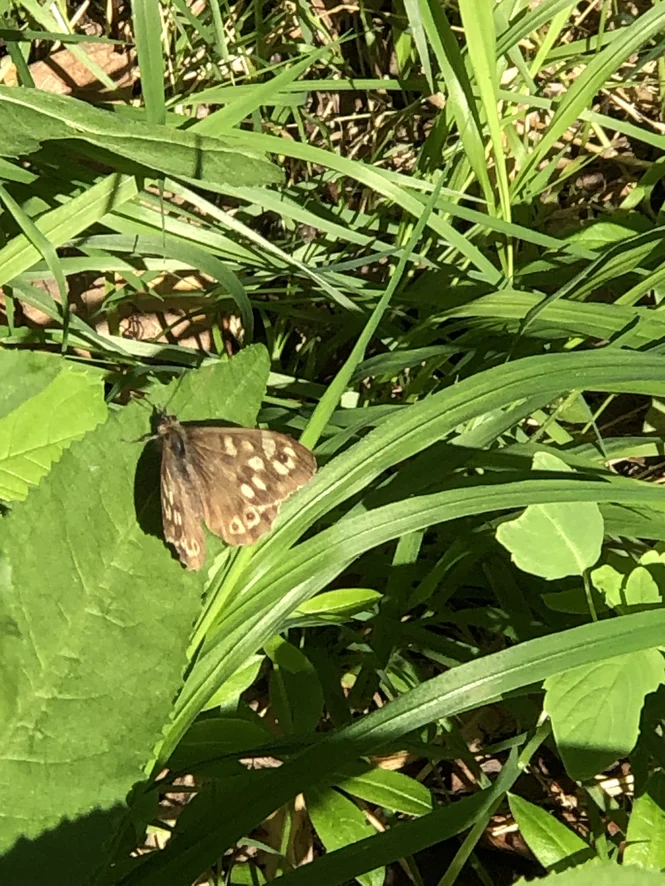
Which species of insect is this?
Pararge aegeria
